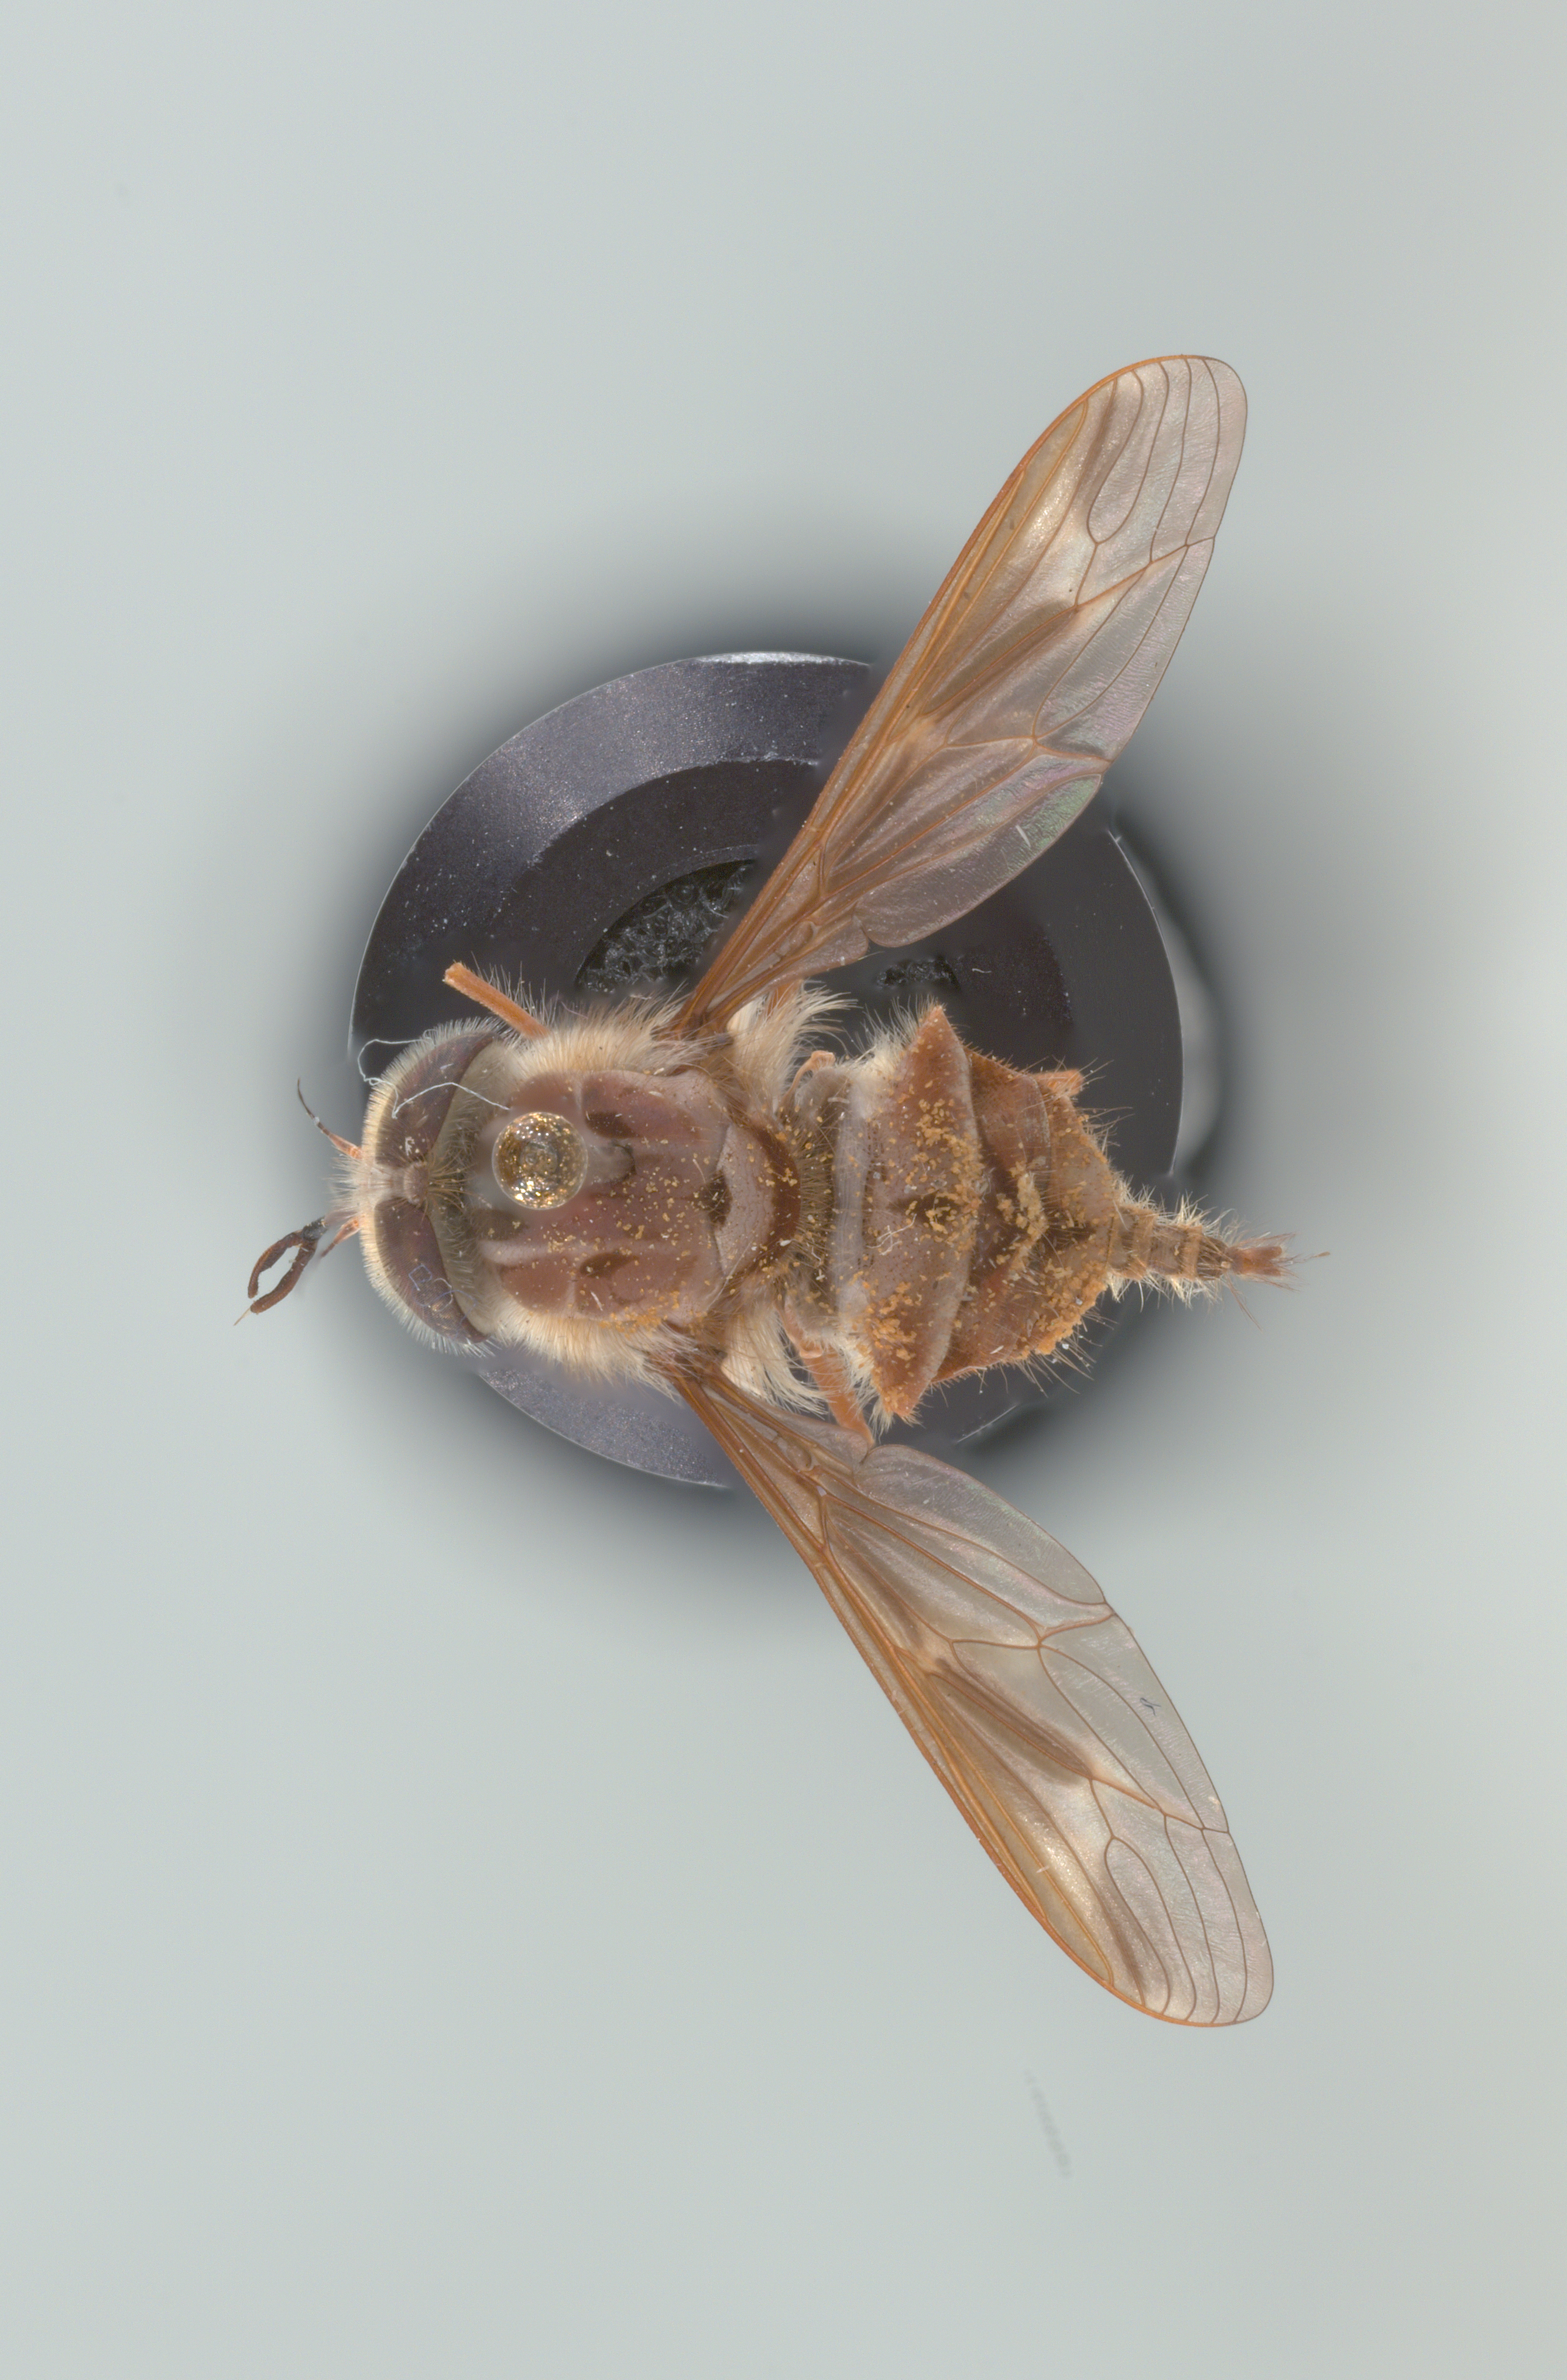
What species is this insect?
Hirmoneura nubipennis (also Trichophthalma nubipennis)
